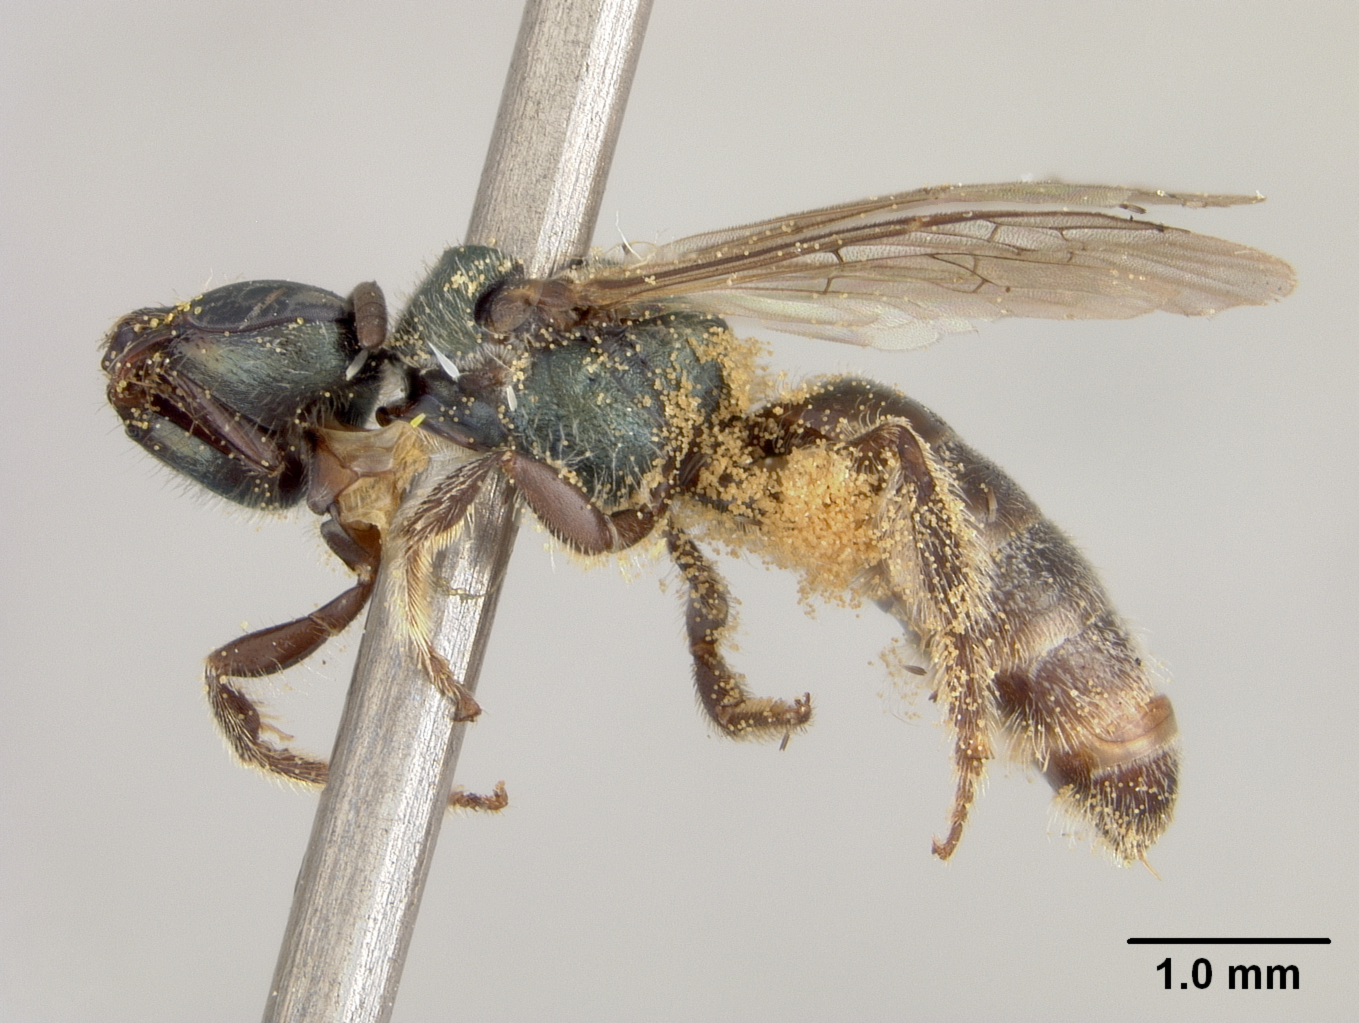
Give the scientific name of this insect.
Dialictus onustulus
